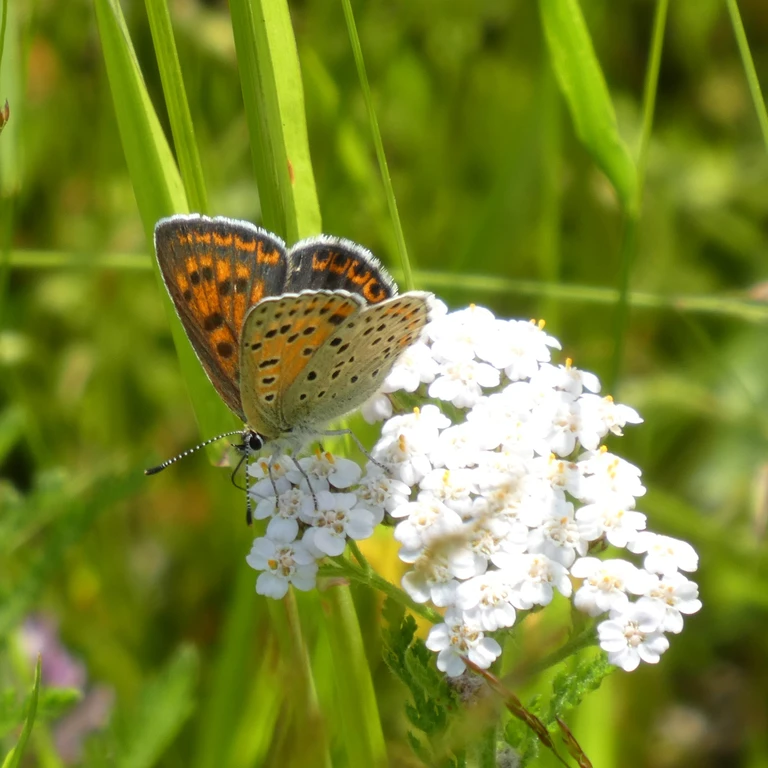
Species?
Lycaena tityrus (also Loweia tityrus)
